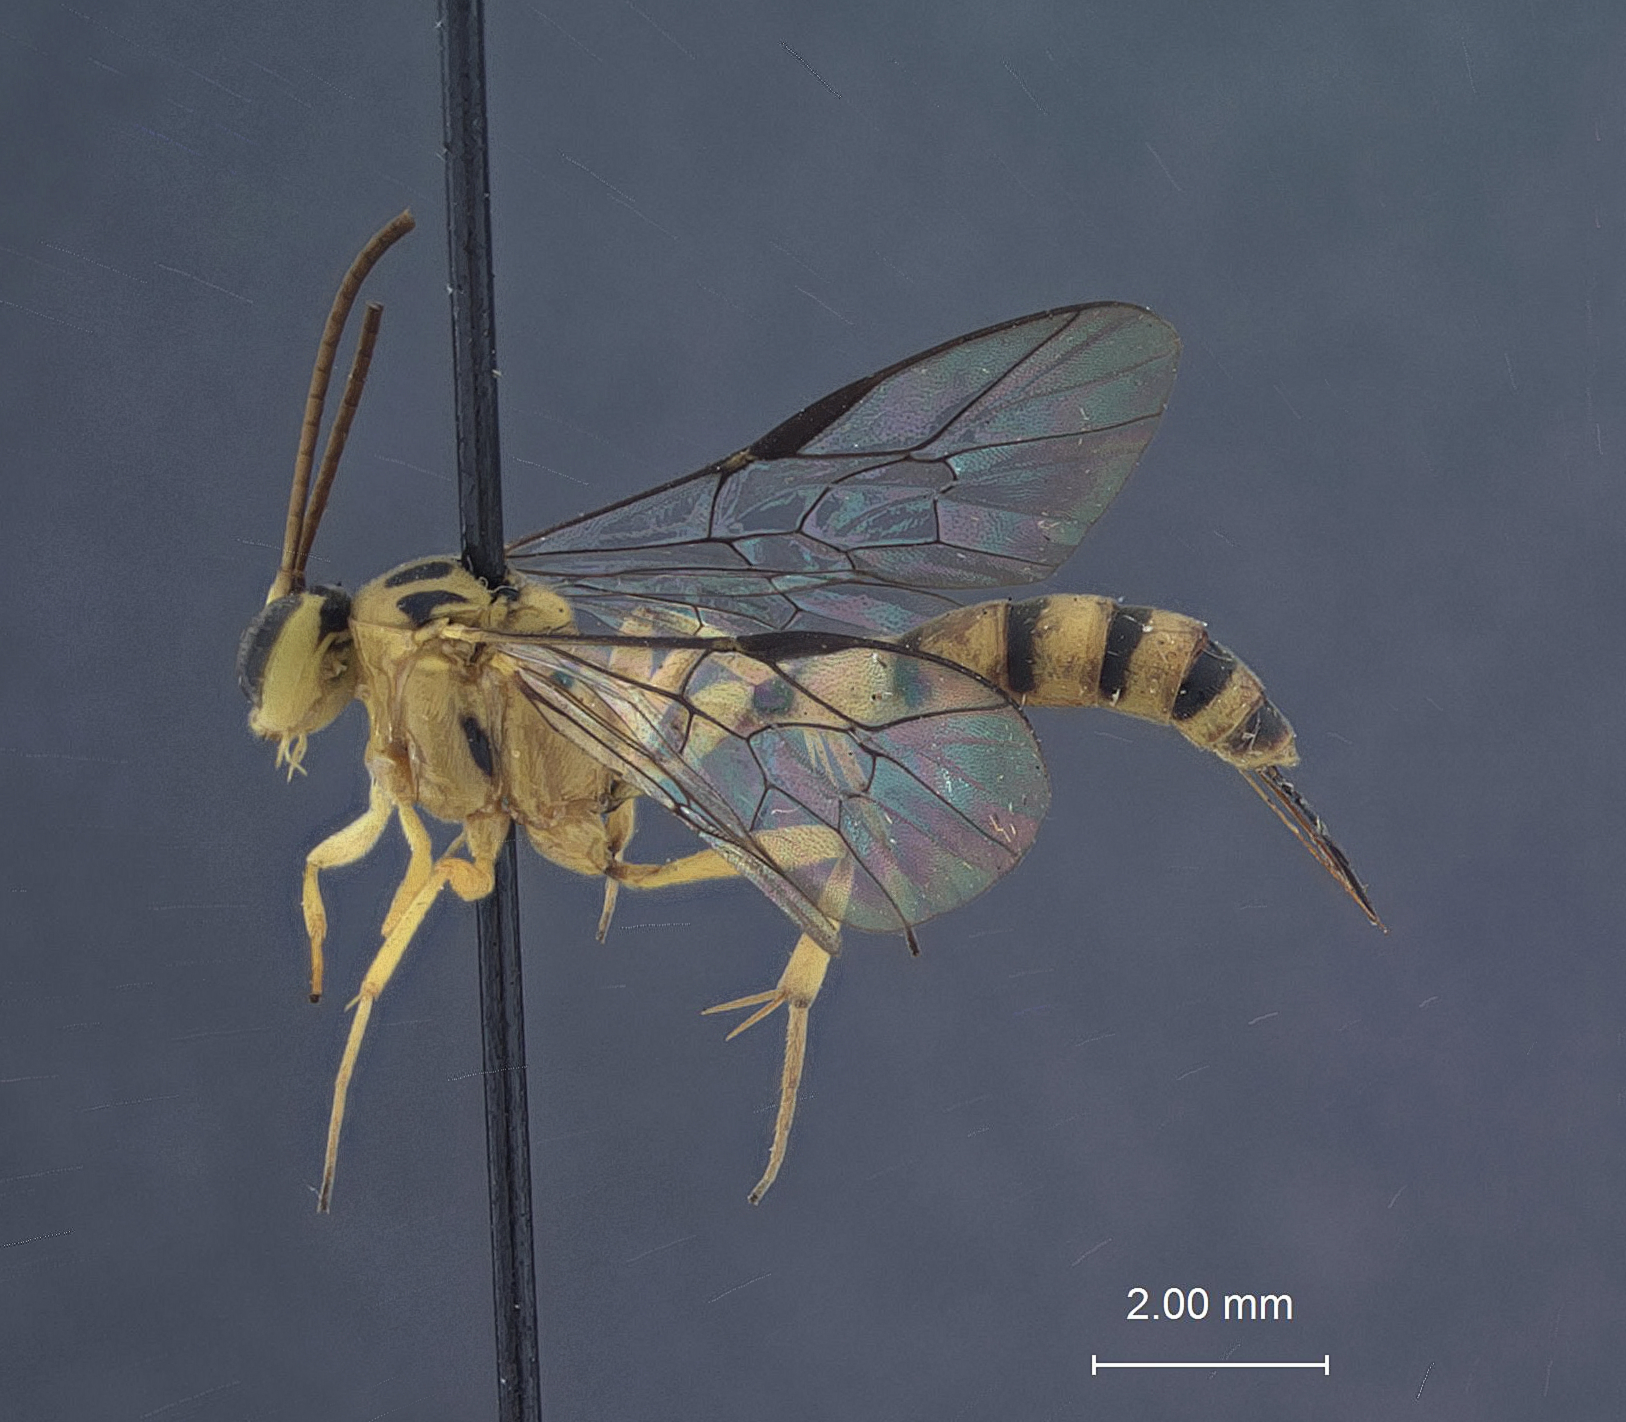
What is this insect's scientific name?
Brachycyrtus baltazarae
